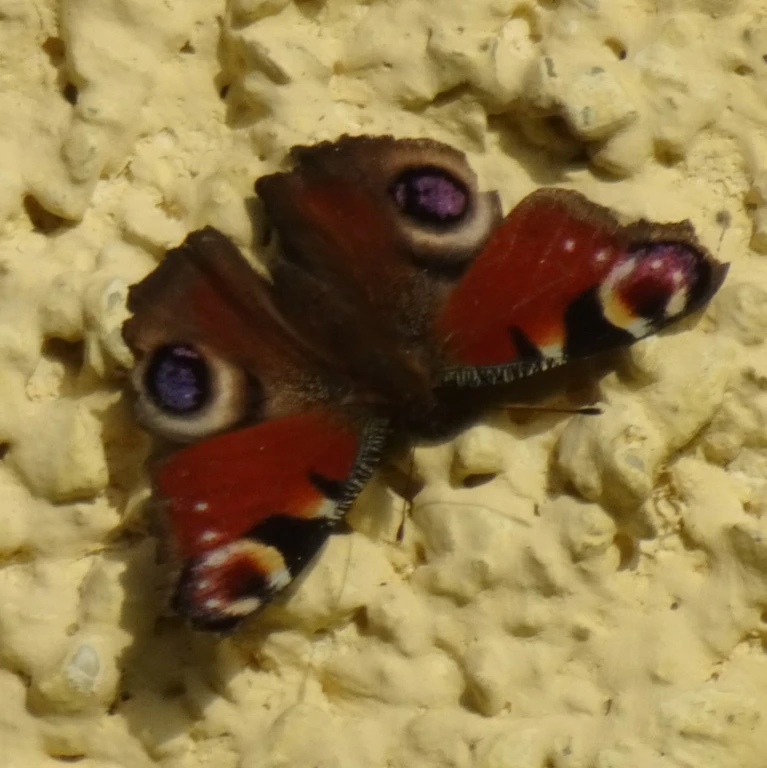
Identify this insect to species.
Aglais io
